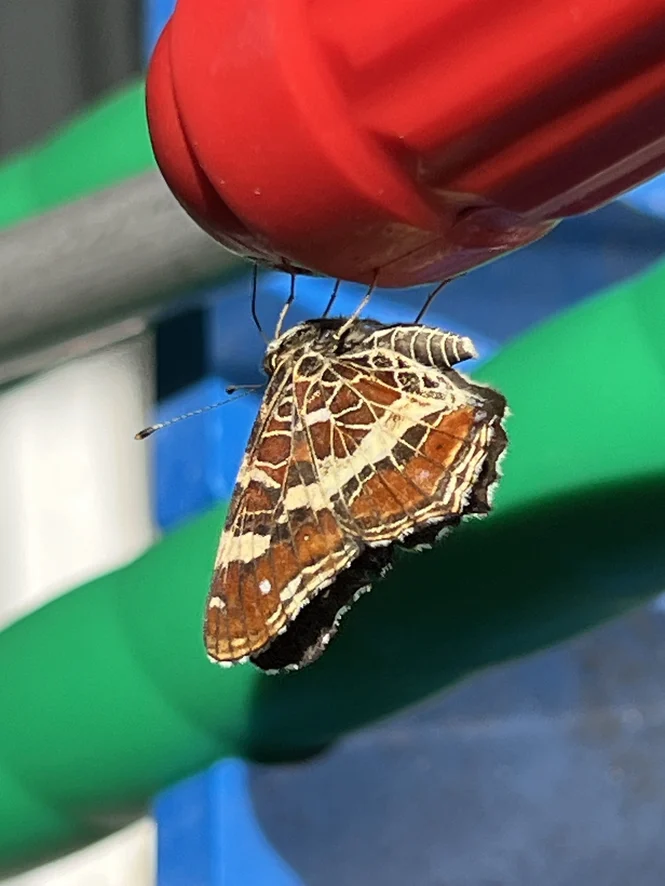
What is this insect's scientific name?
Araschnia levana
